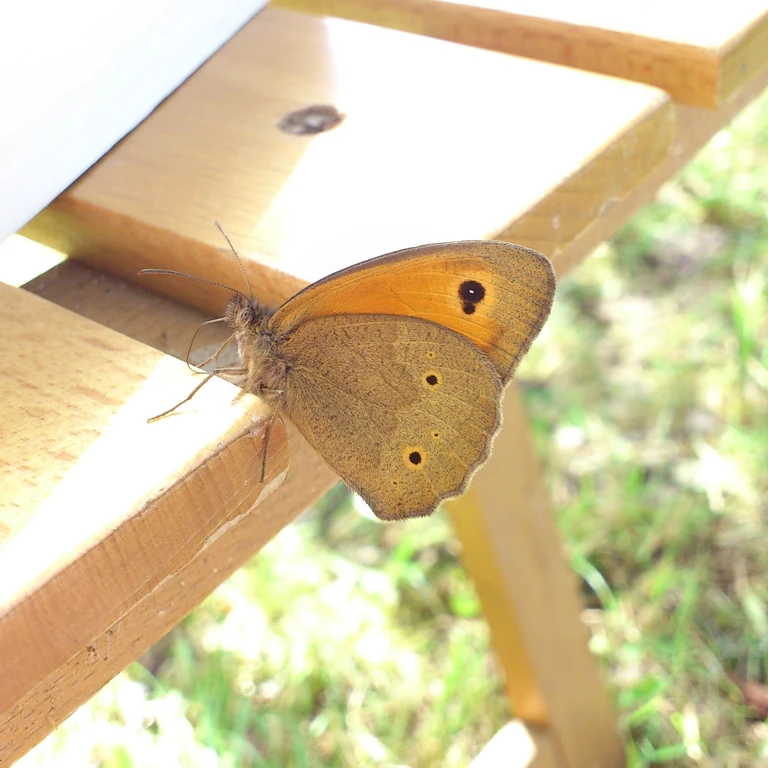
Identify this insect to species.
Maniola jurtina
